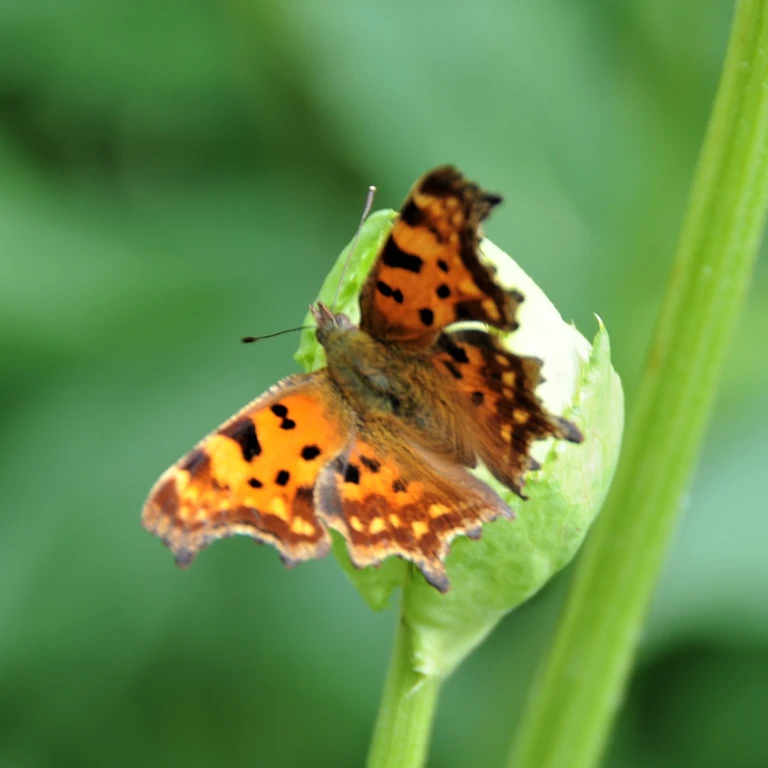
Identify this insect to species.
Polygonia c-album
